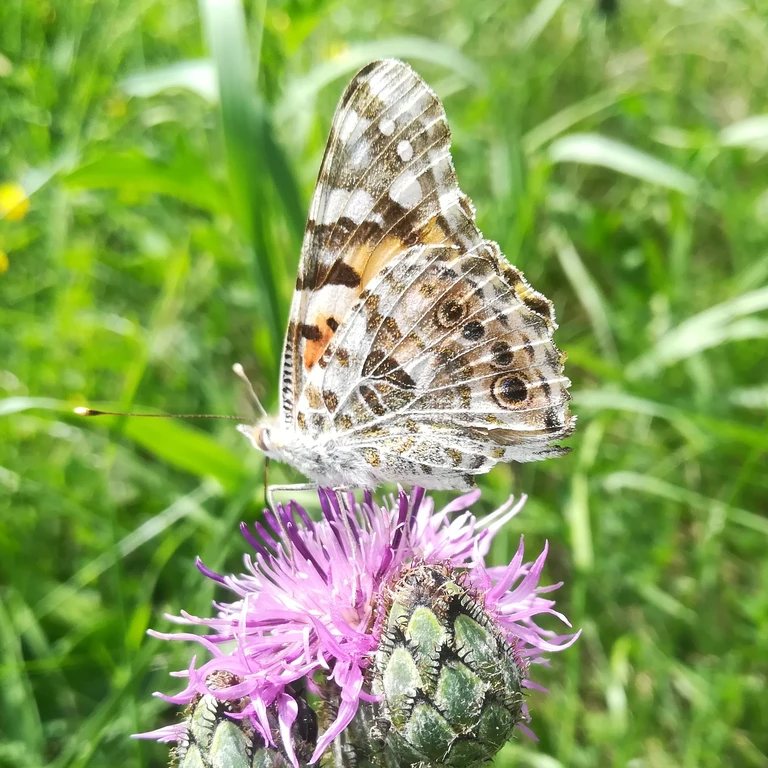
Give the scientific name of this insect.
Vanessa cardui
